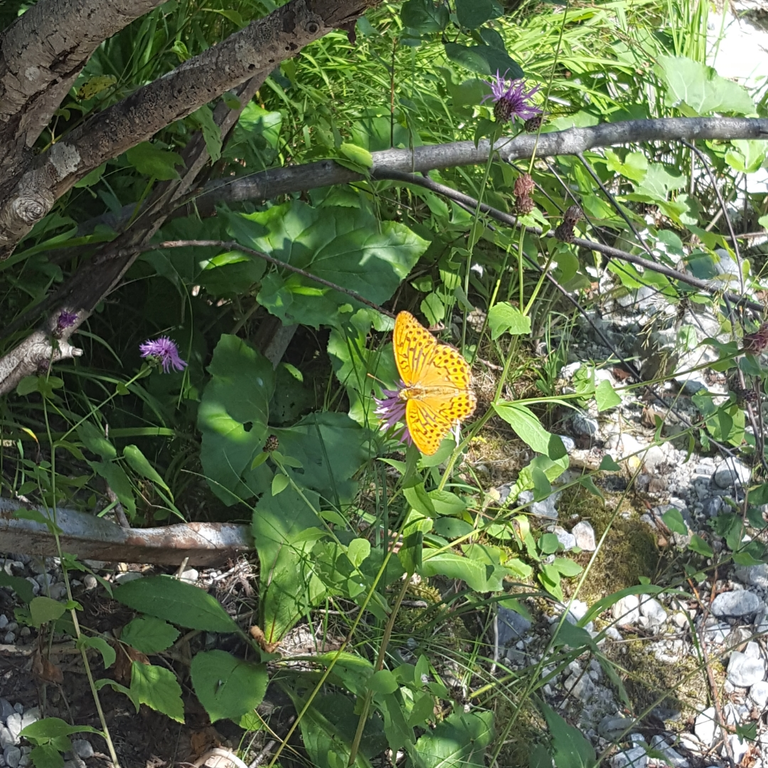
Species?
Argynnis paphia
